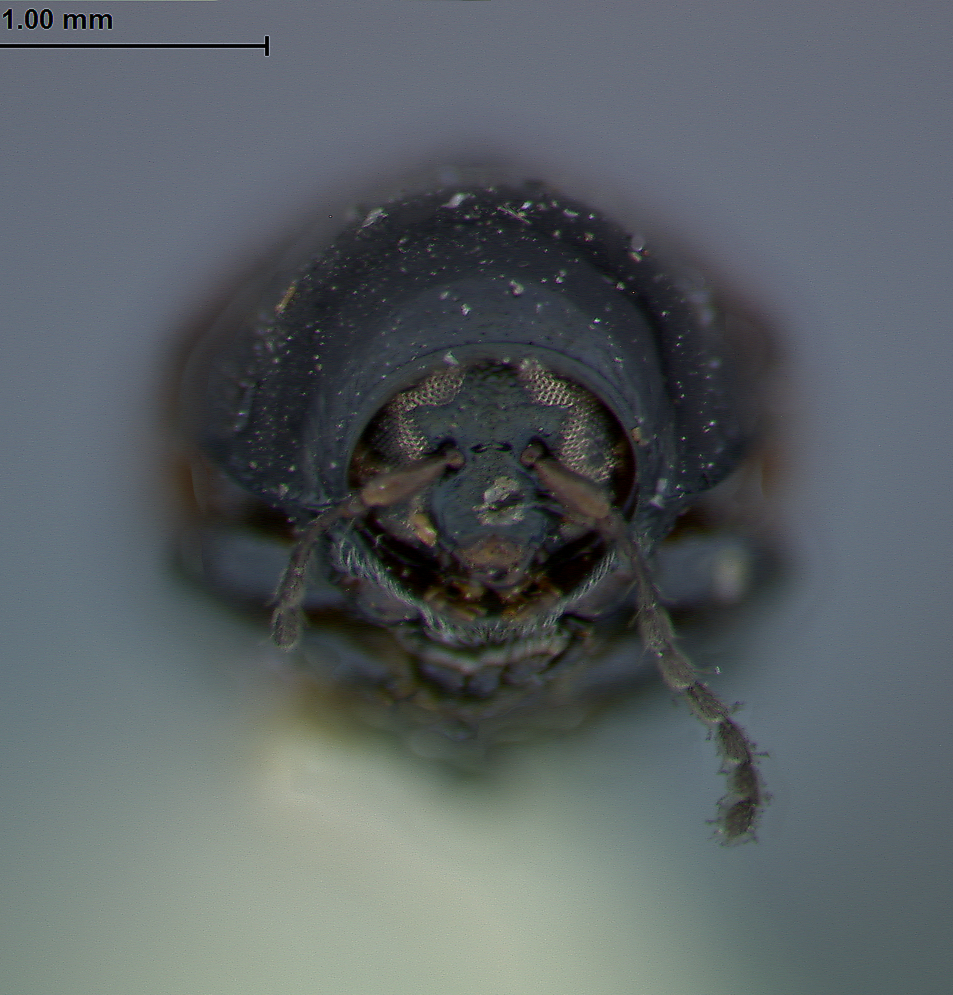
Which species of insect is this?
Lexiphanes atrofasciatus
